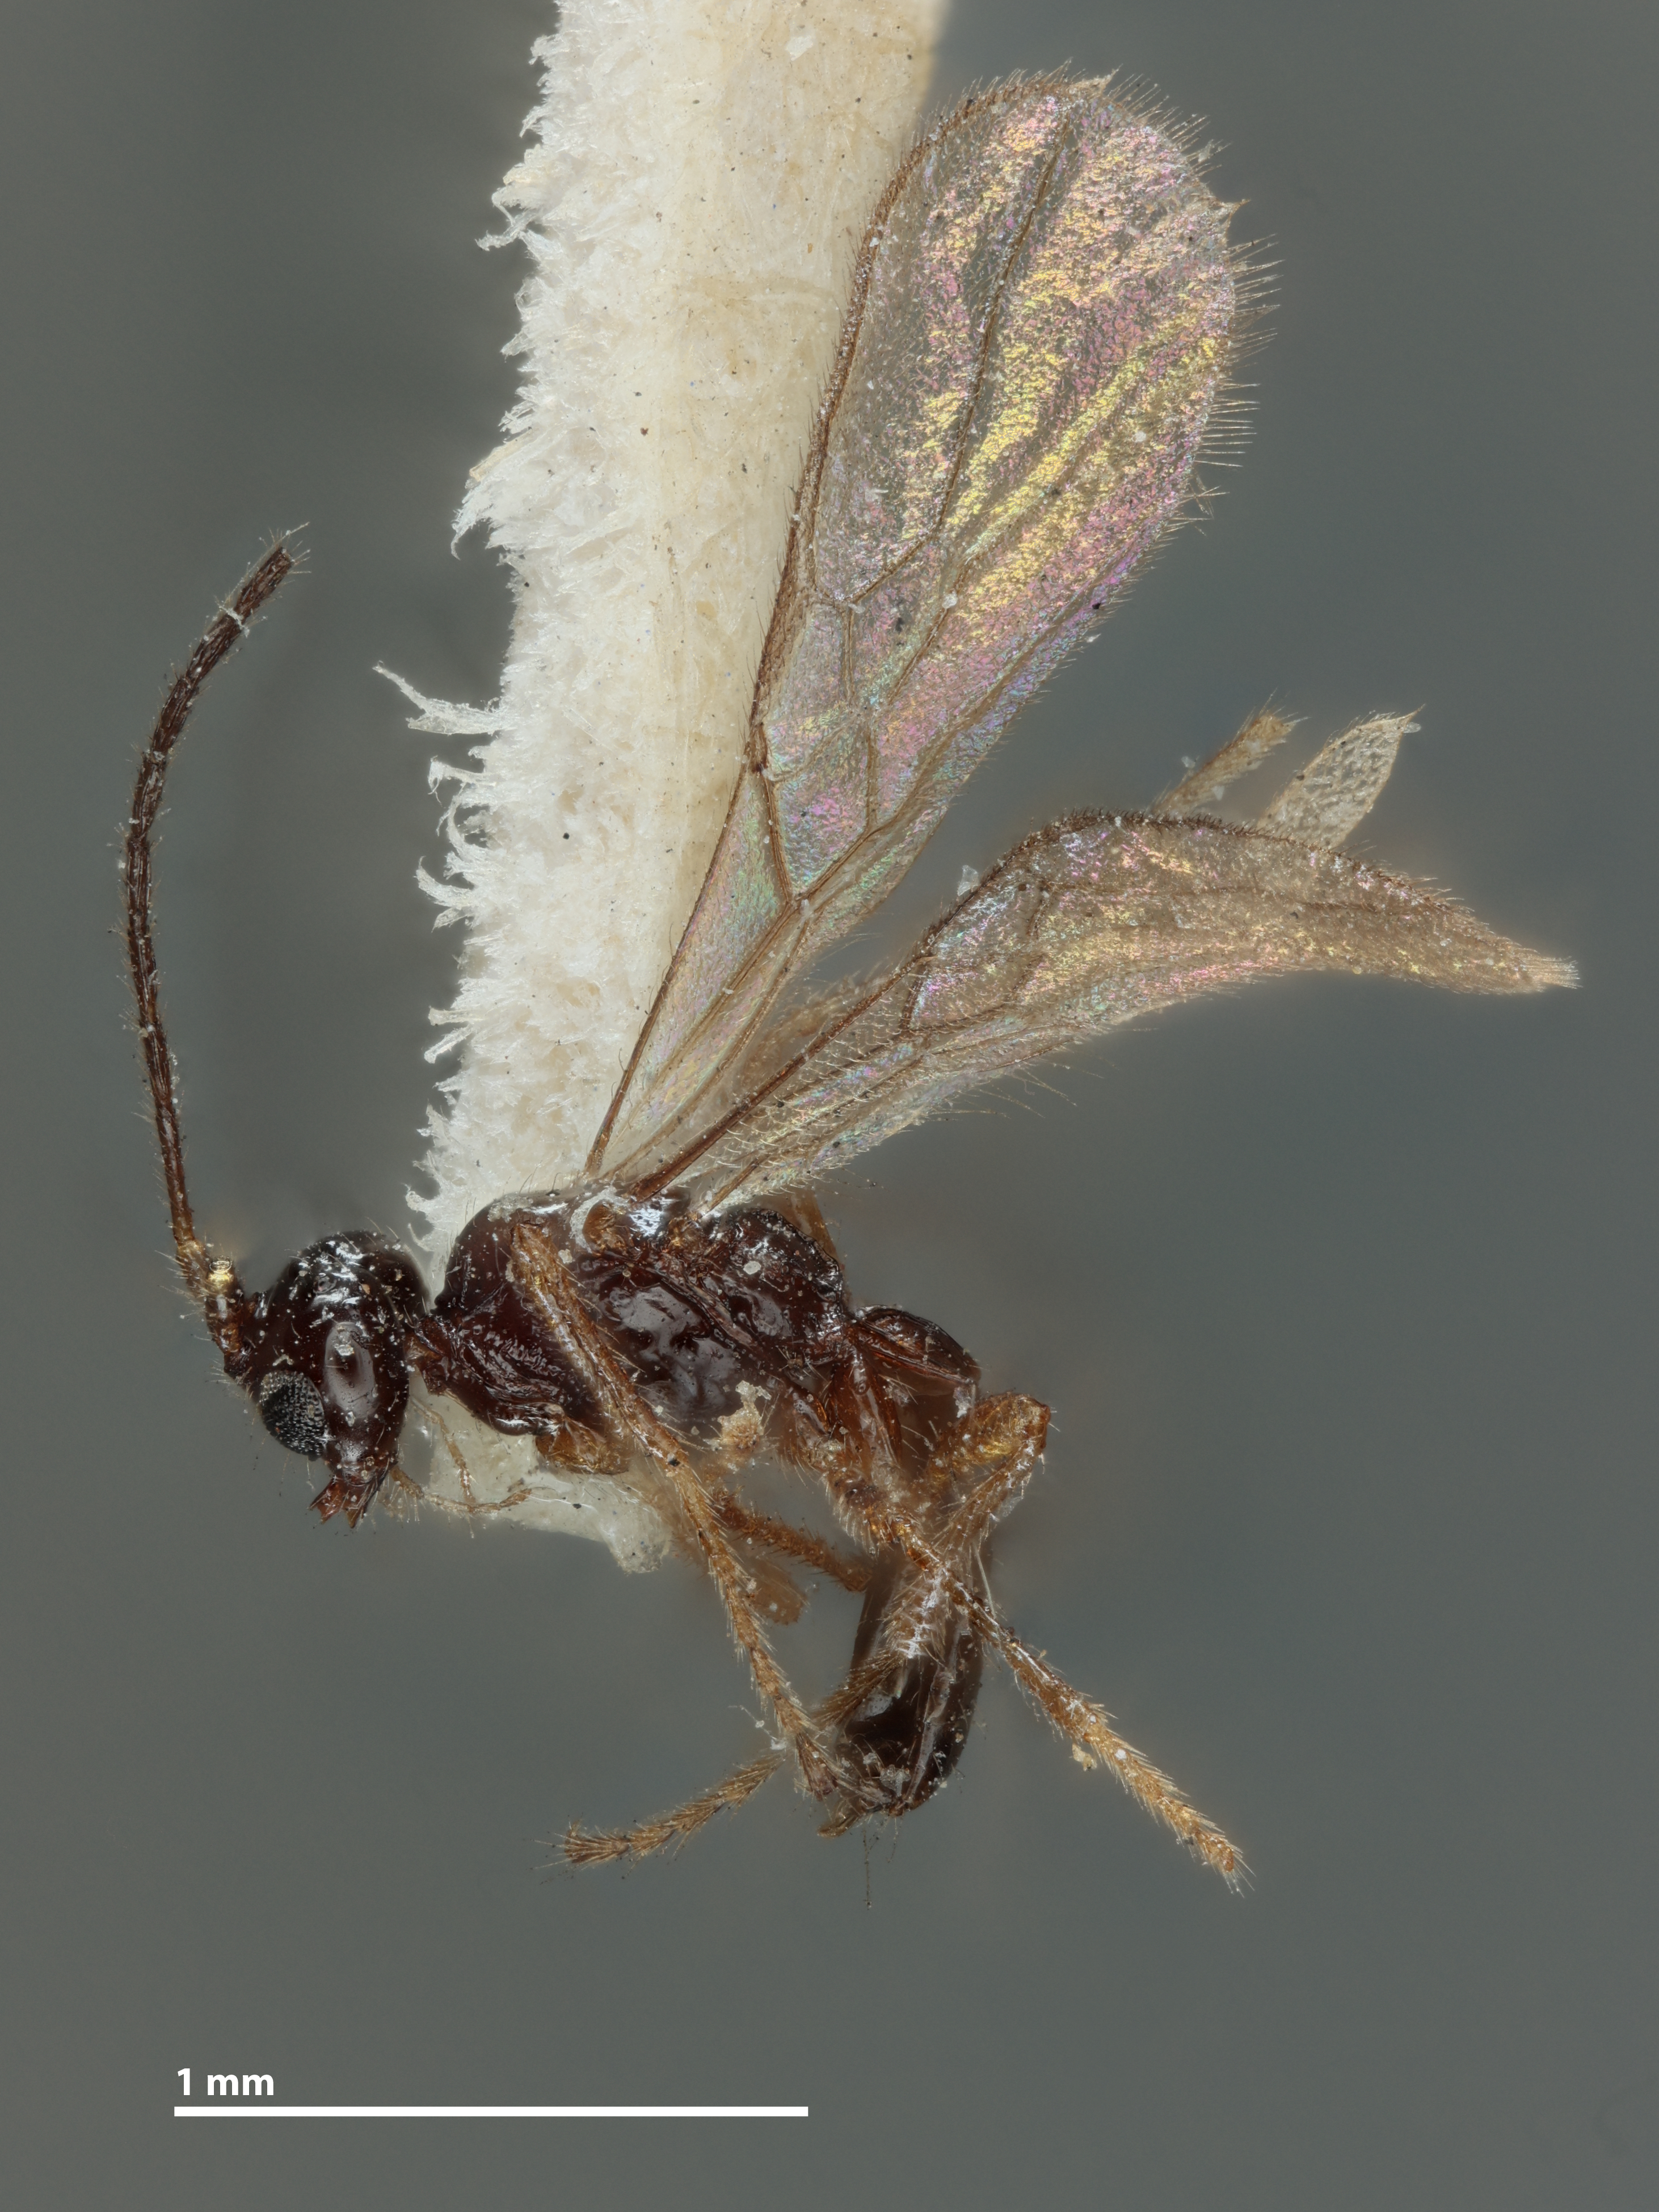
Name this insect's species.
Pentapleura foveolata
